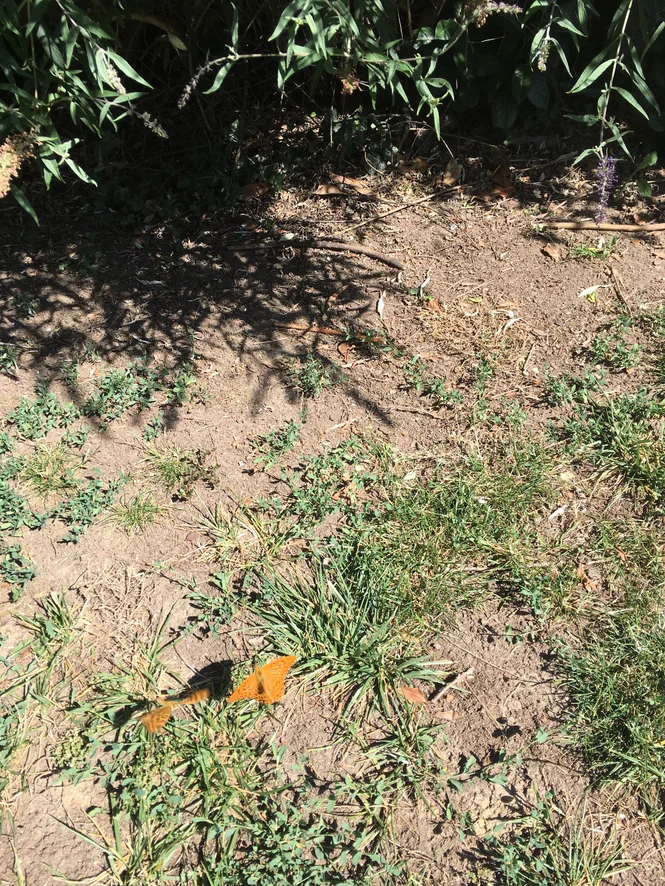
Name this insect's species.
Argynnis paphia
